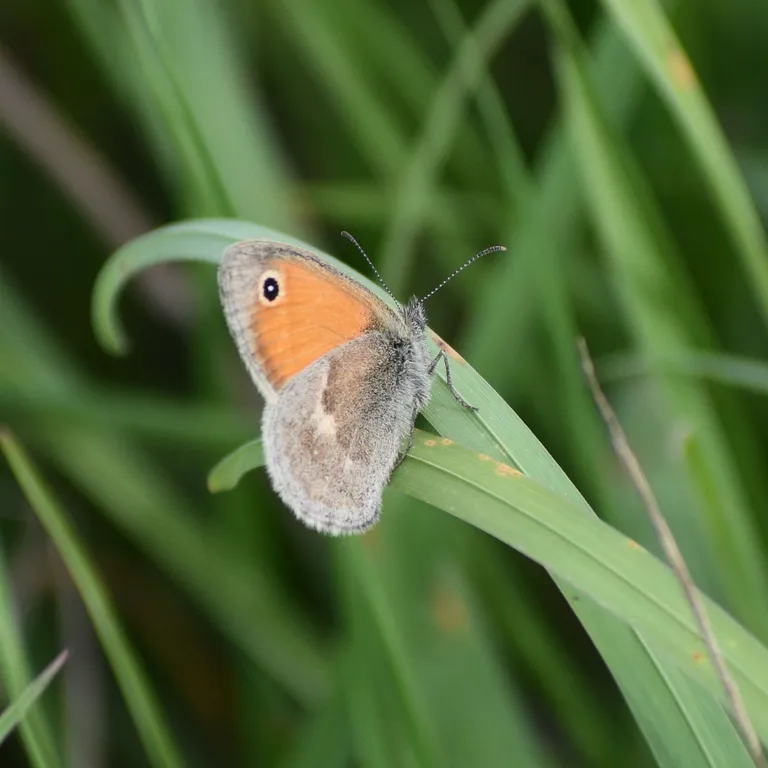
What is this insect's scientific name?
Coenonympha pamphilus
